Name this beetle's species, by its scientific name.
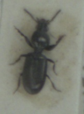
Dyschirius salinus
